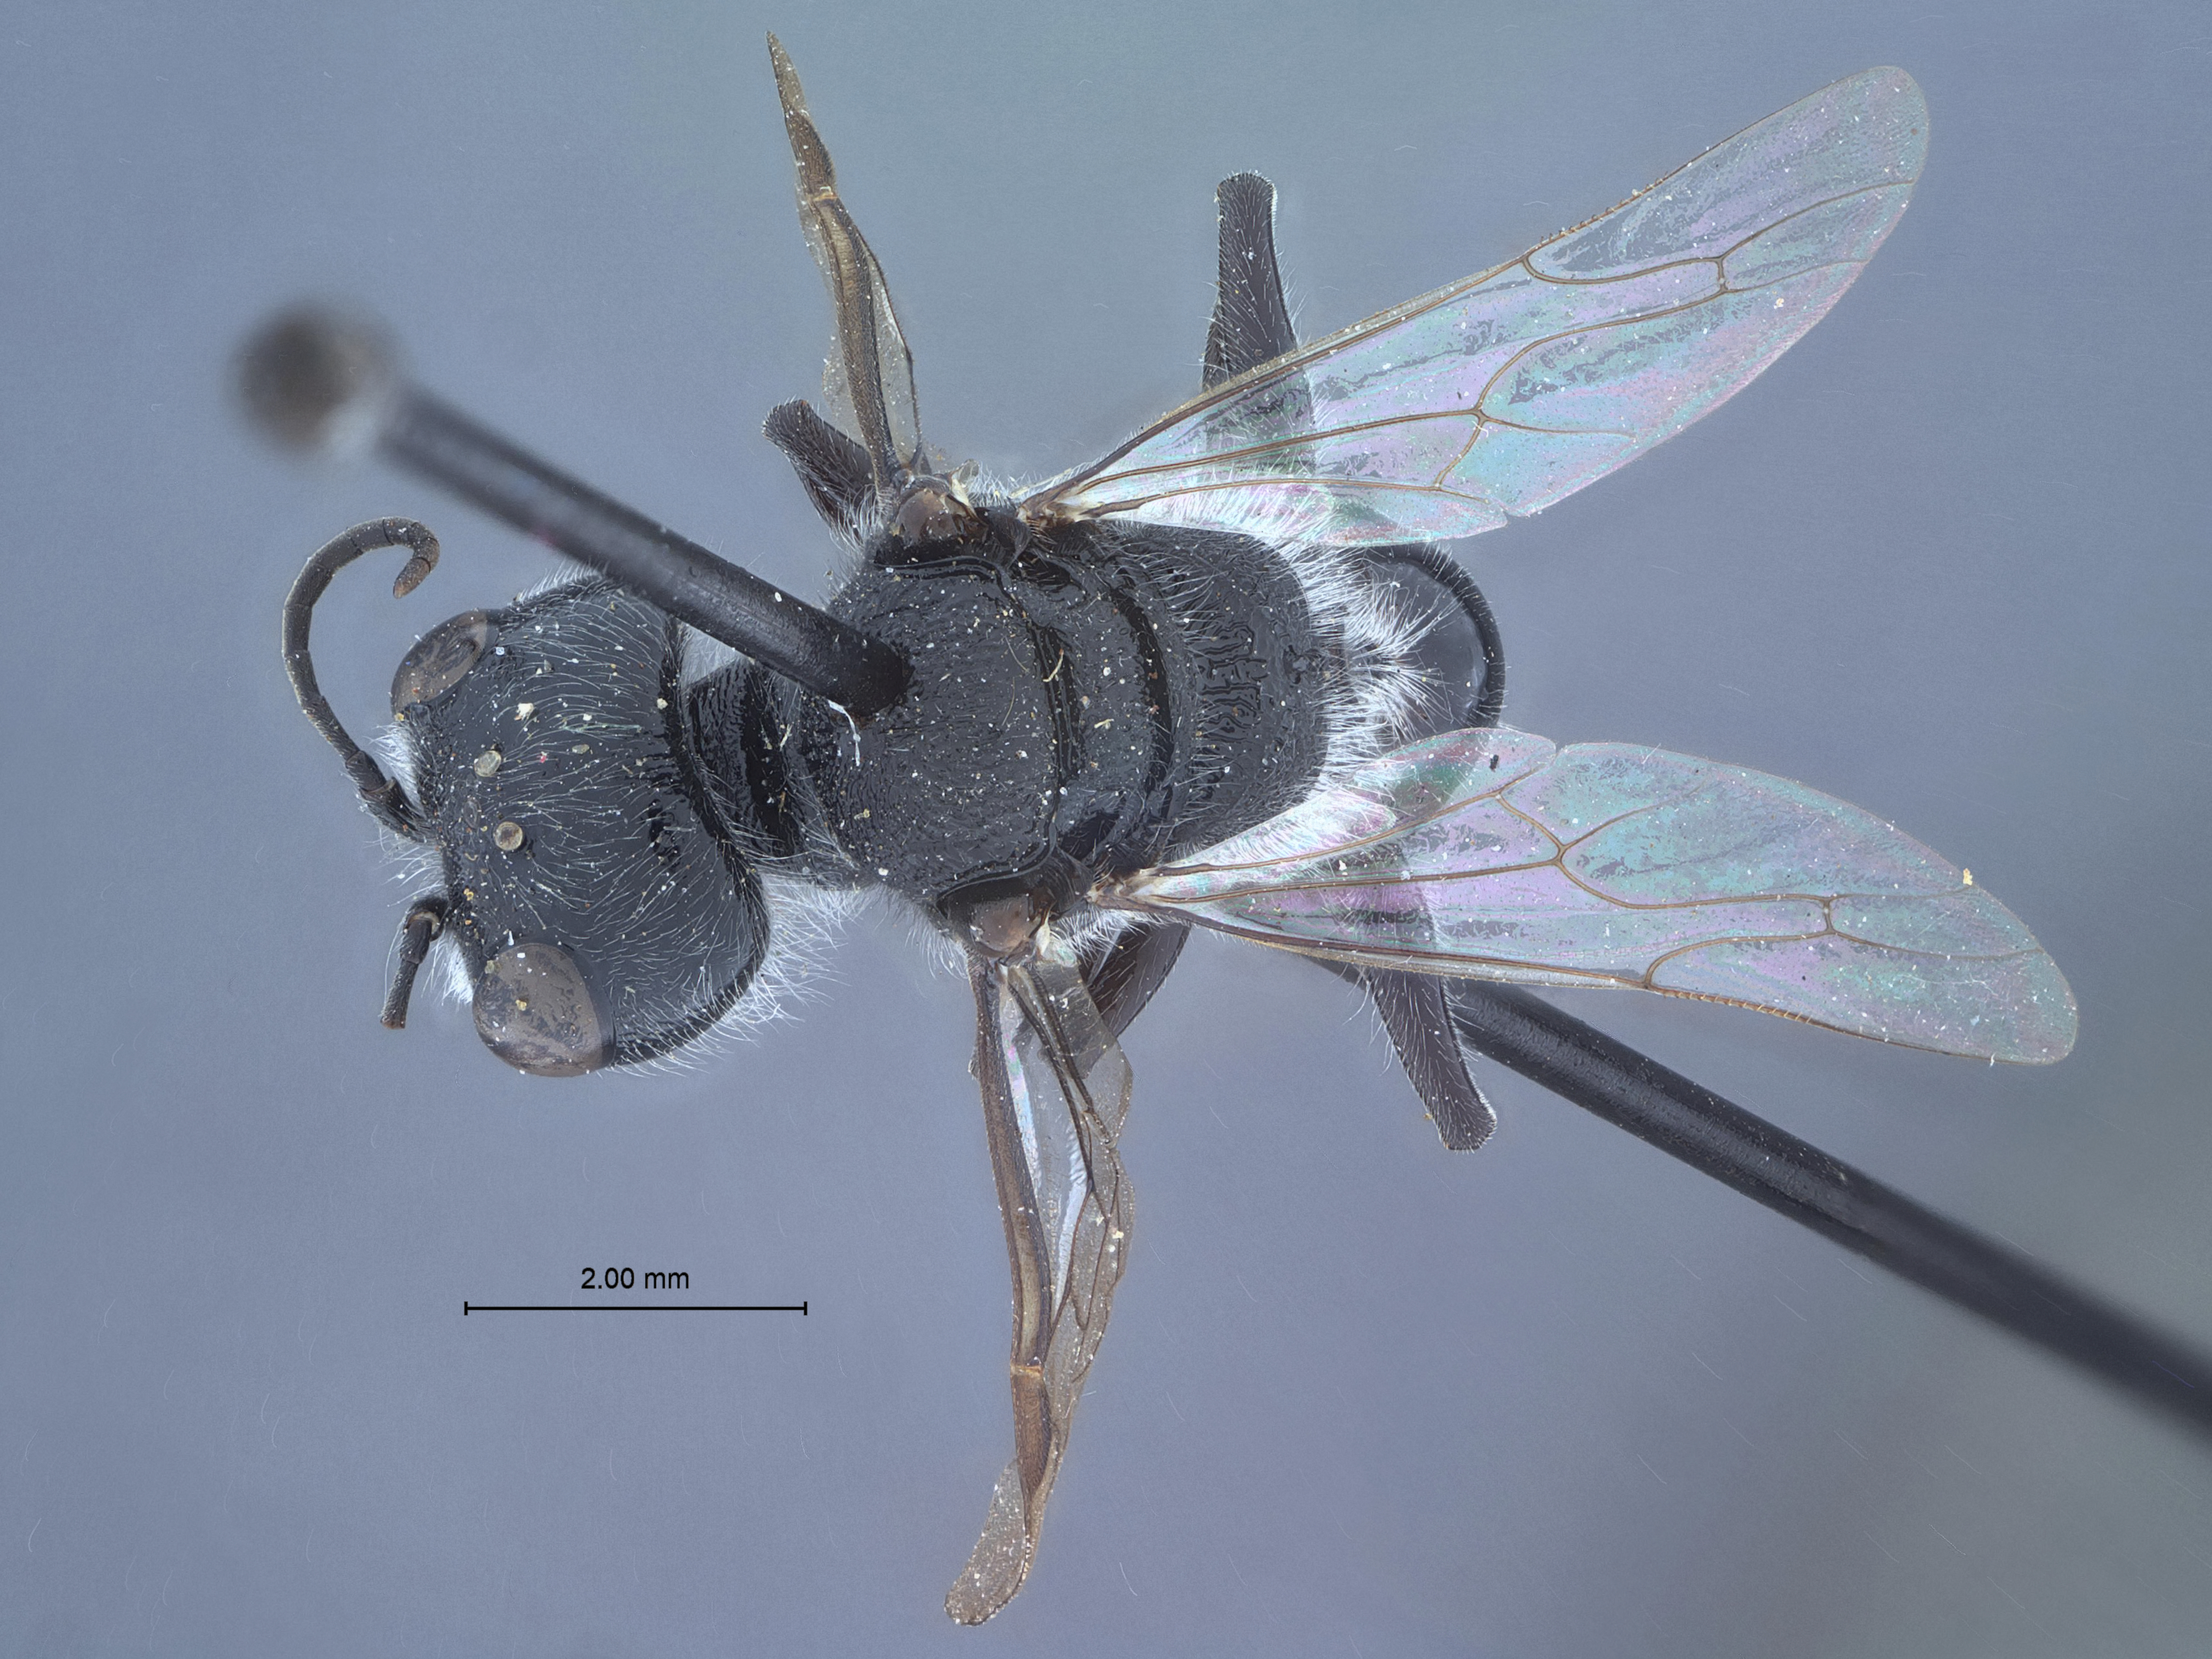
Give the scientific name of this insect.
Pemphredon virginiana
